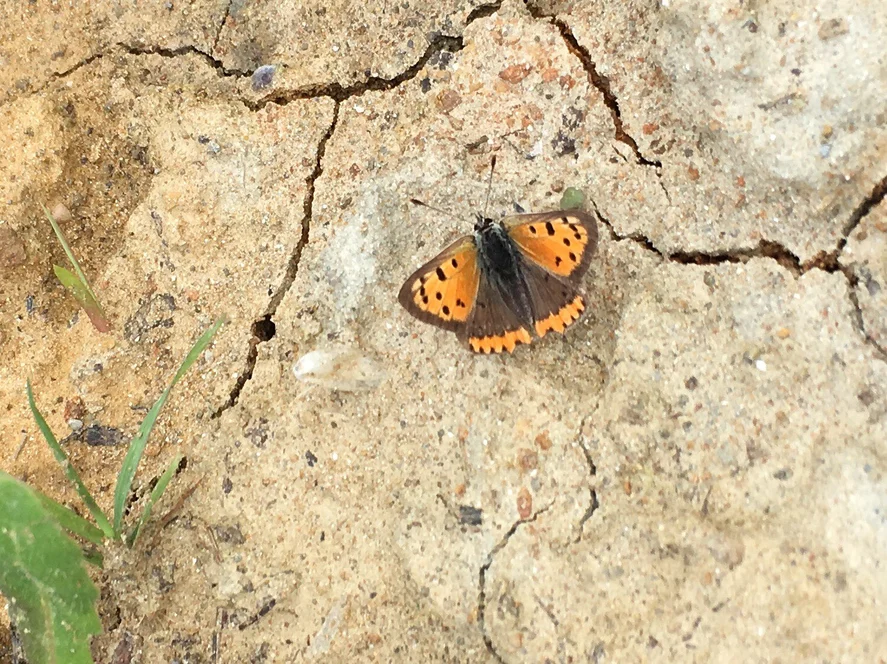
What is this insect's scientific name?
Lycaena phlaeas
